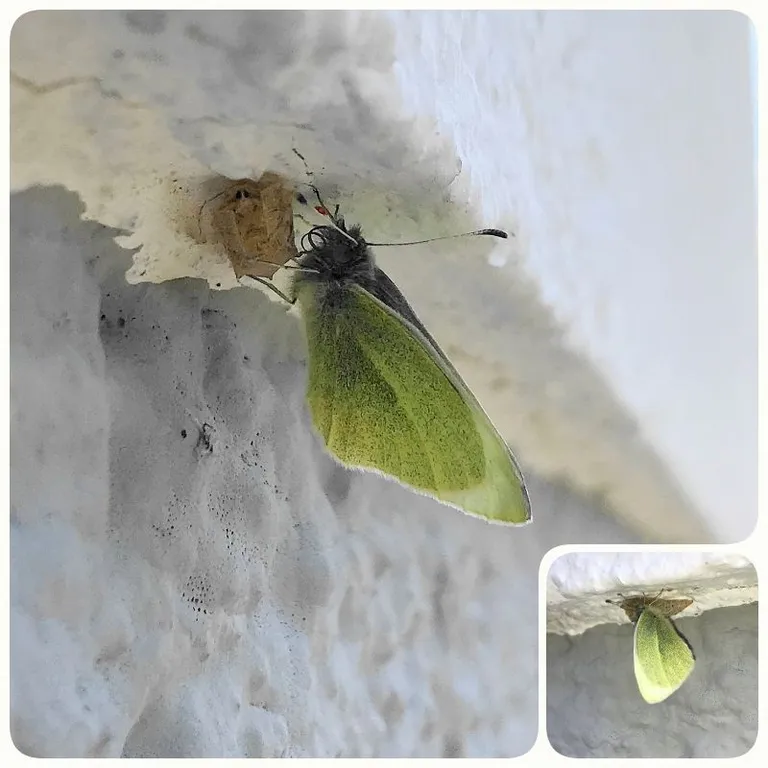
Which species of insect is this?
Pieris rapae
